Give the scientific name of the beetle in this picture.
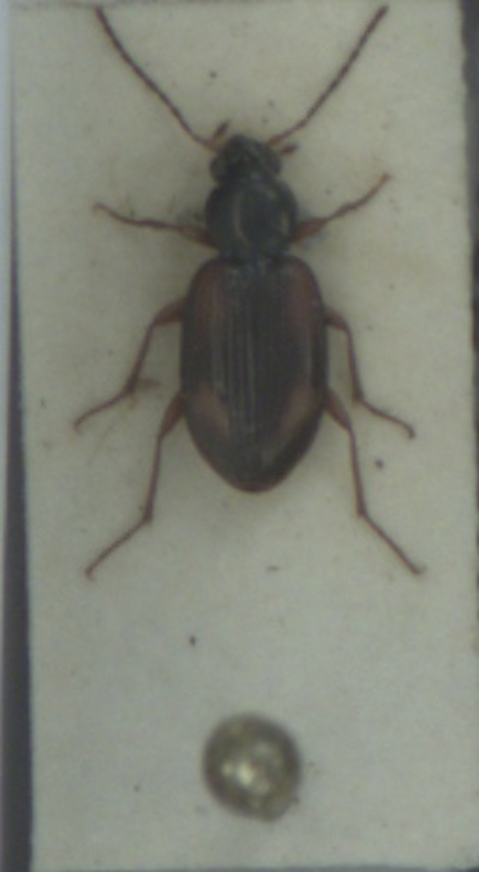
Bembidion tetracolum
